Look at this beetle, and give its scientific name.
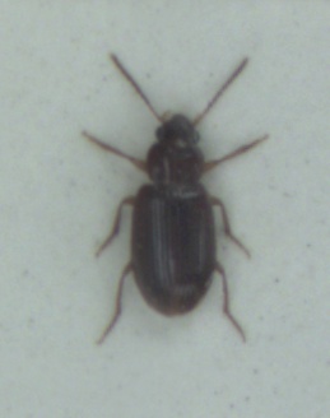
Bradycellus harpalinus
